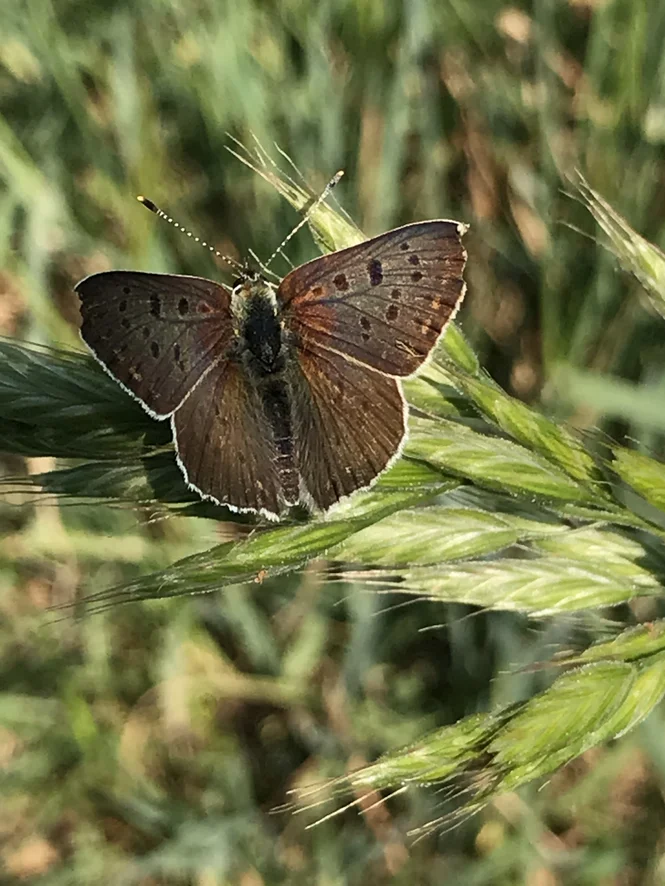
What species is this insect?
Lycaena tityrus (also Loweia tityrus)
